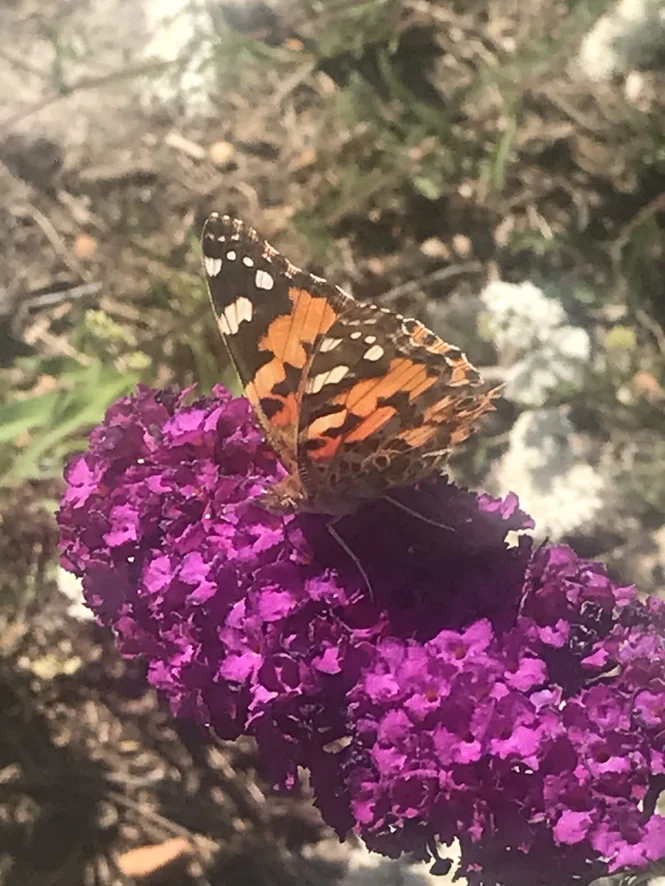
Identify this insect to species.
Vanessa cardui
